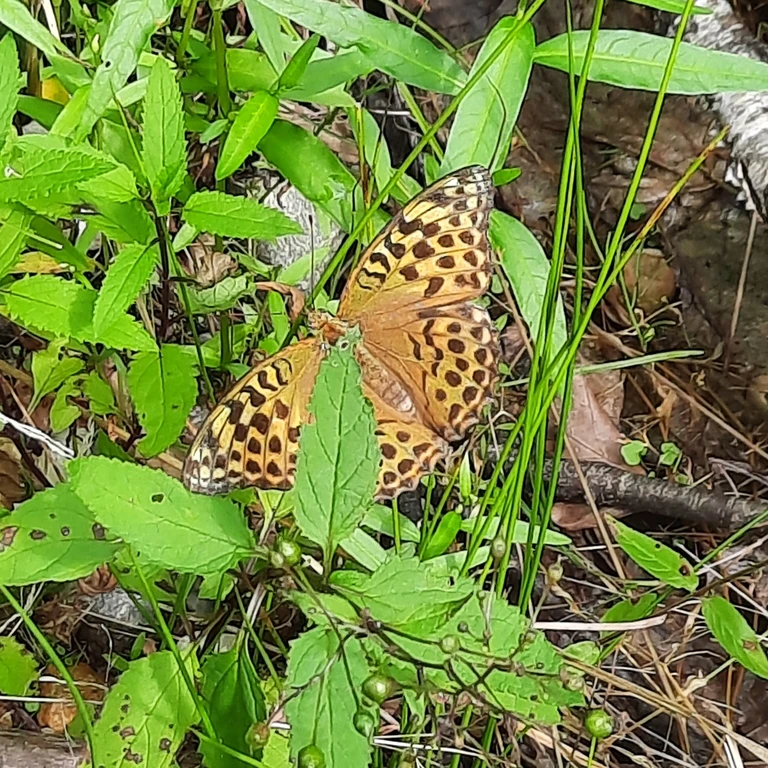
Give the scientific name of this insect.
Argynnis paphia
